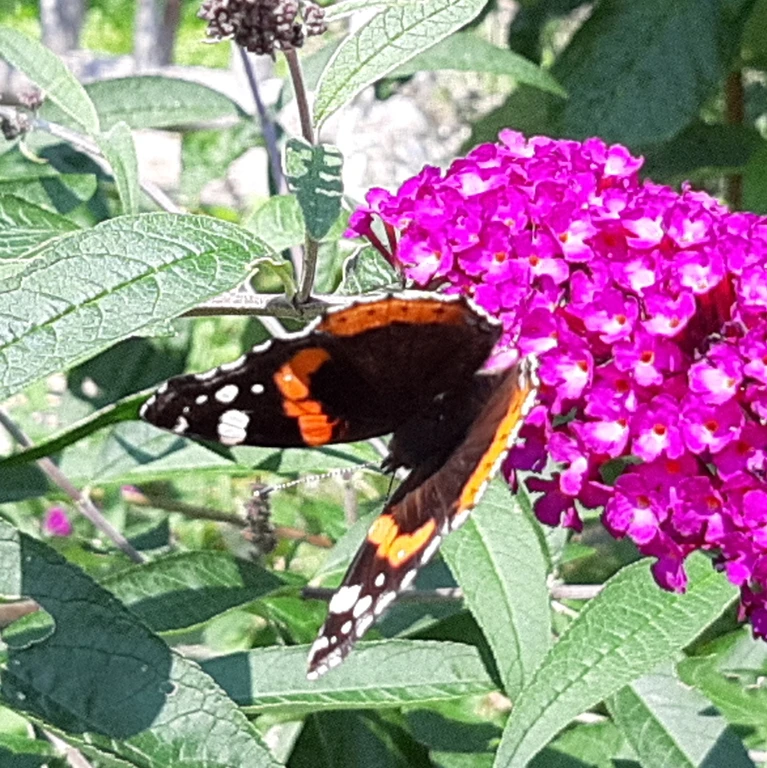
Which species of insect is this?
Vanessa atalanta
